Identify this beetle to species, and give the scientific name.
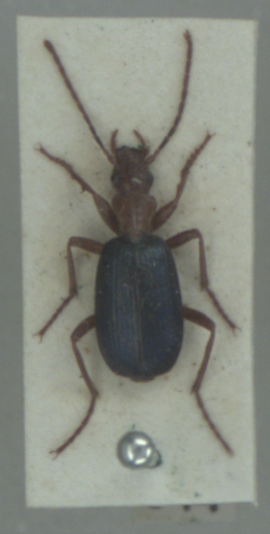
Brachinus crepitans
